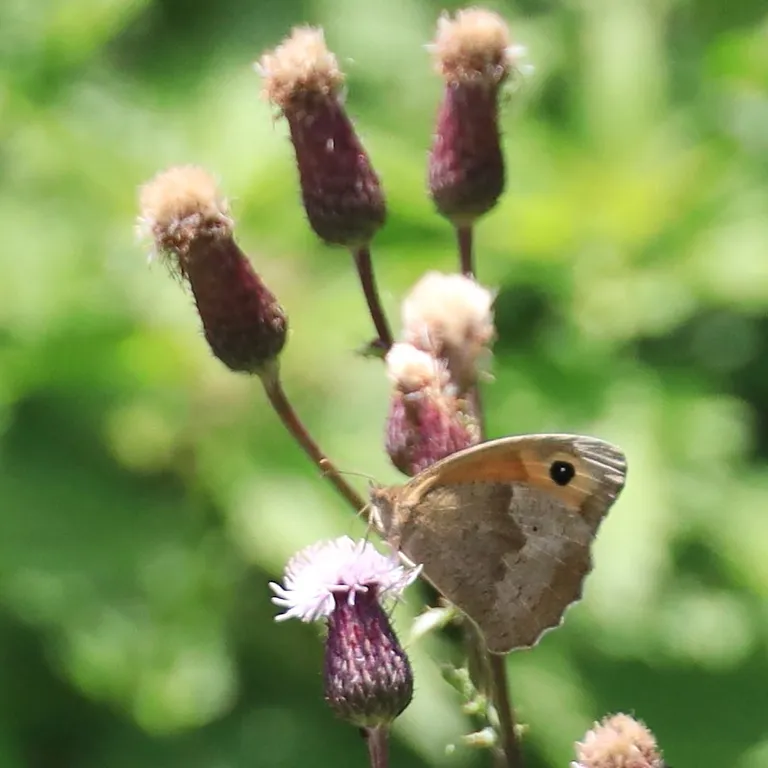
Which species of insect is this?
Maniola jurtina
